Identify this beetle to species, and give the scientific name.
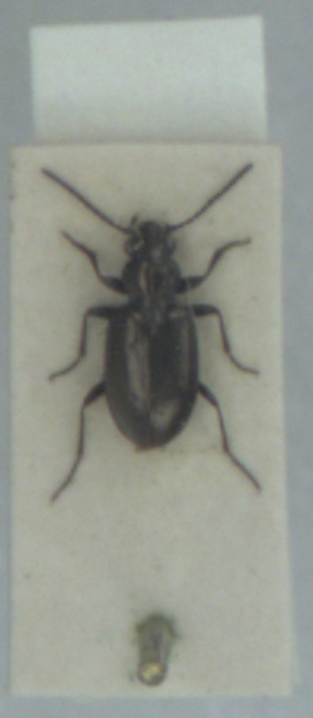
Bembidion bipunctatum
